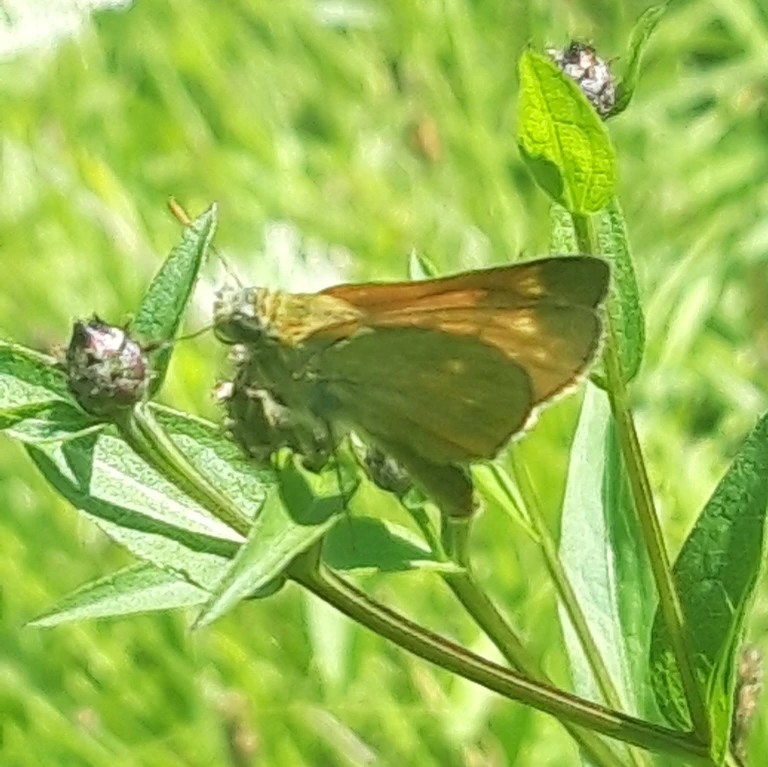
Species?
Ochlodes sylvanus (also Ochlodes venata)
